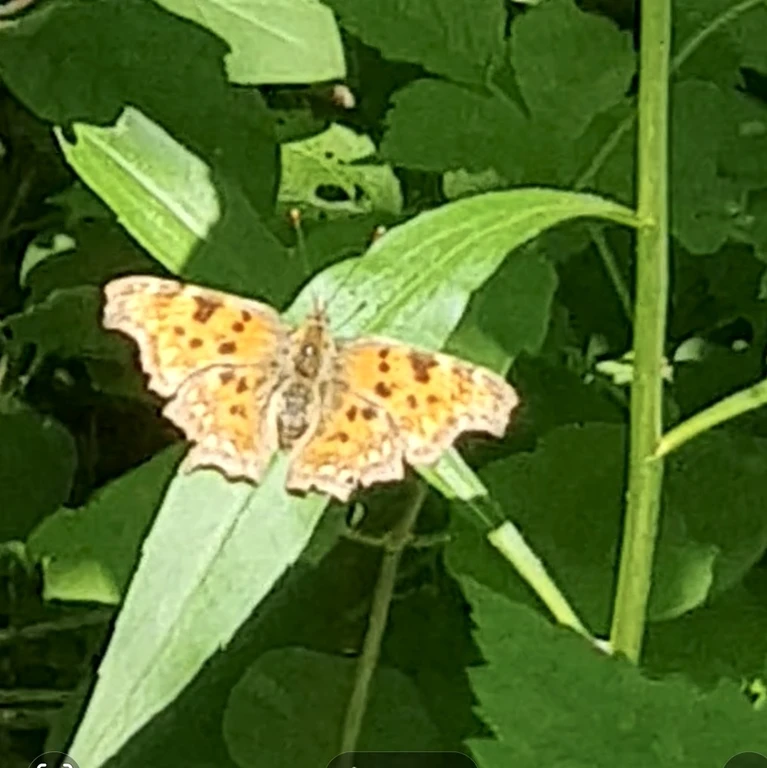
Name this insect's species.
Polygonia c-album
